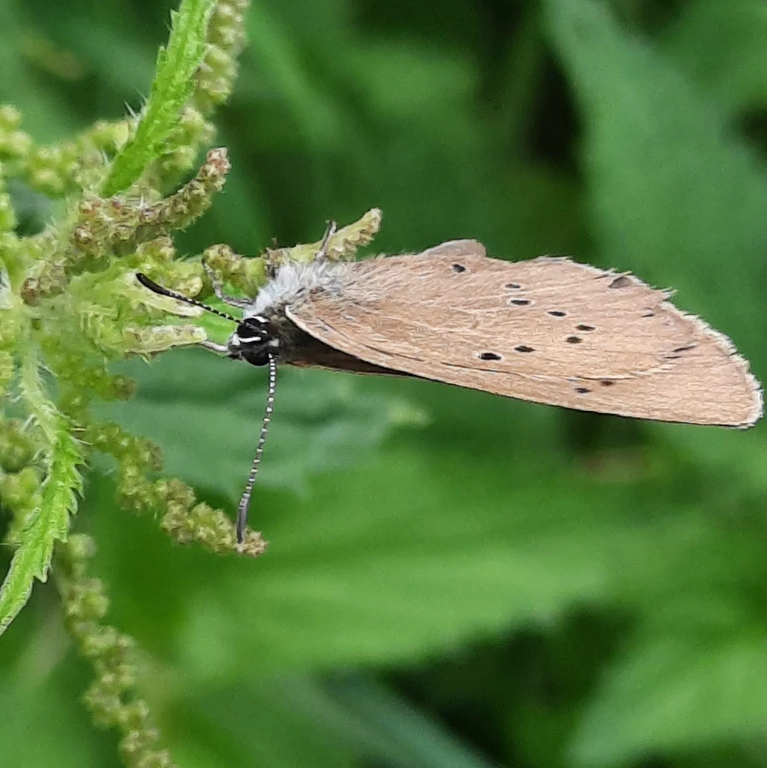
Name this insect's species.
Phengaris nausithous (also Maculinea nausithous)
